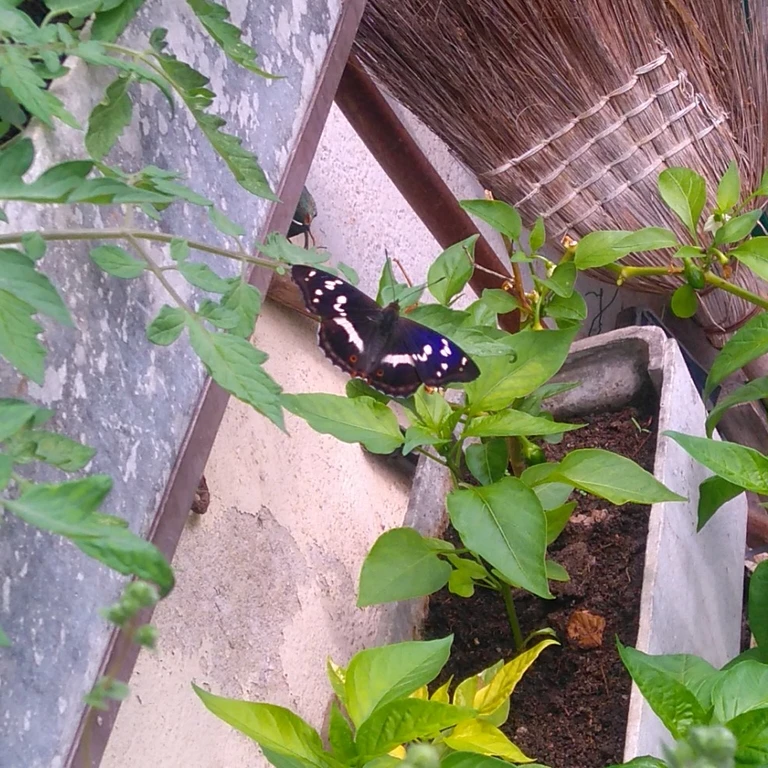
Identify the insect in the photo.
Apatura iris
